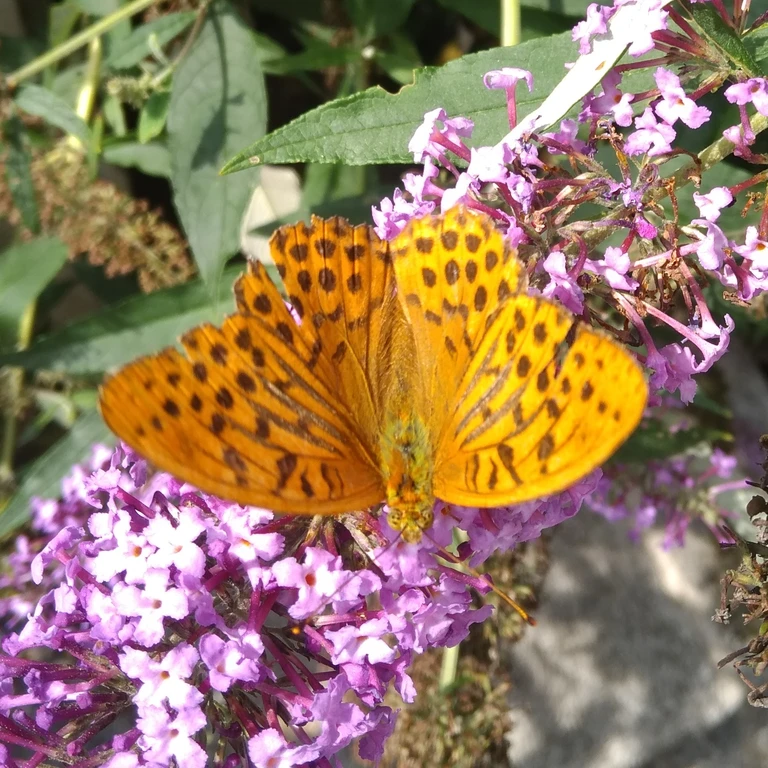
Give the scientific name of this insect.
Argynnis paphia
